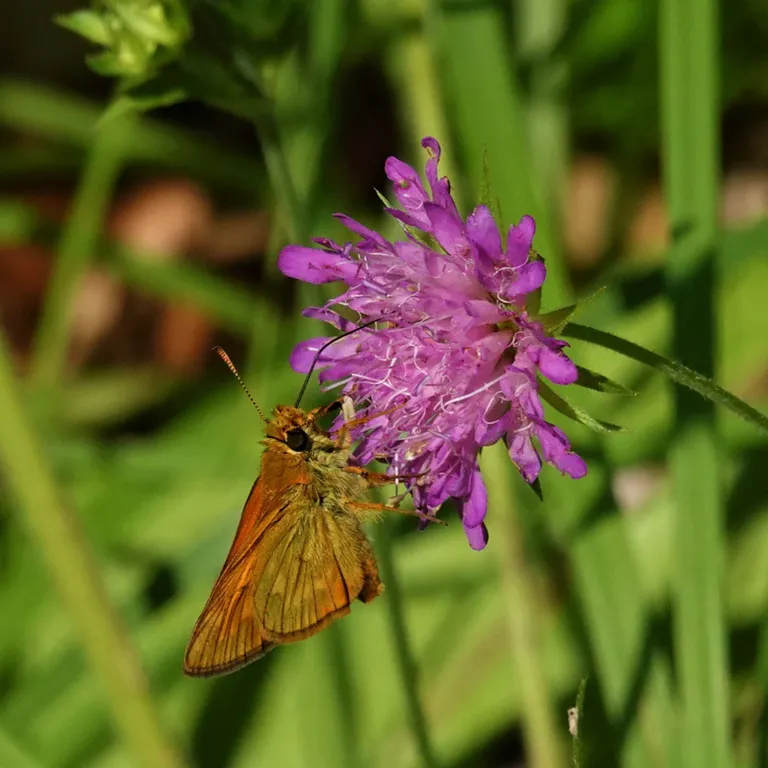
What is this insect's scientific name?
Ochlodes sylvanus (also Ochlodes venata)
